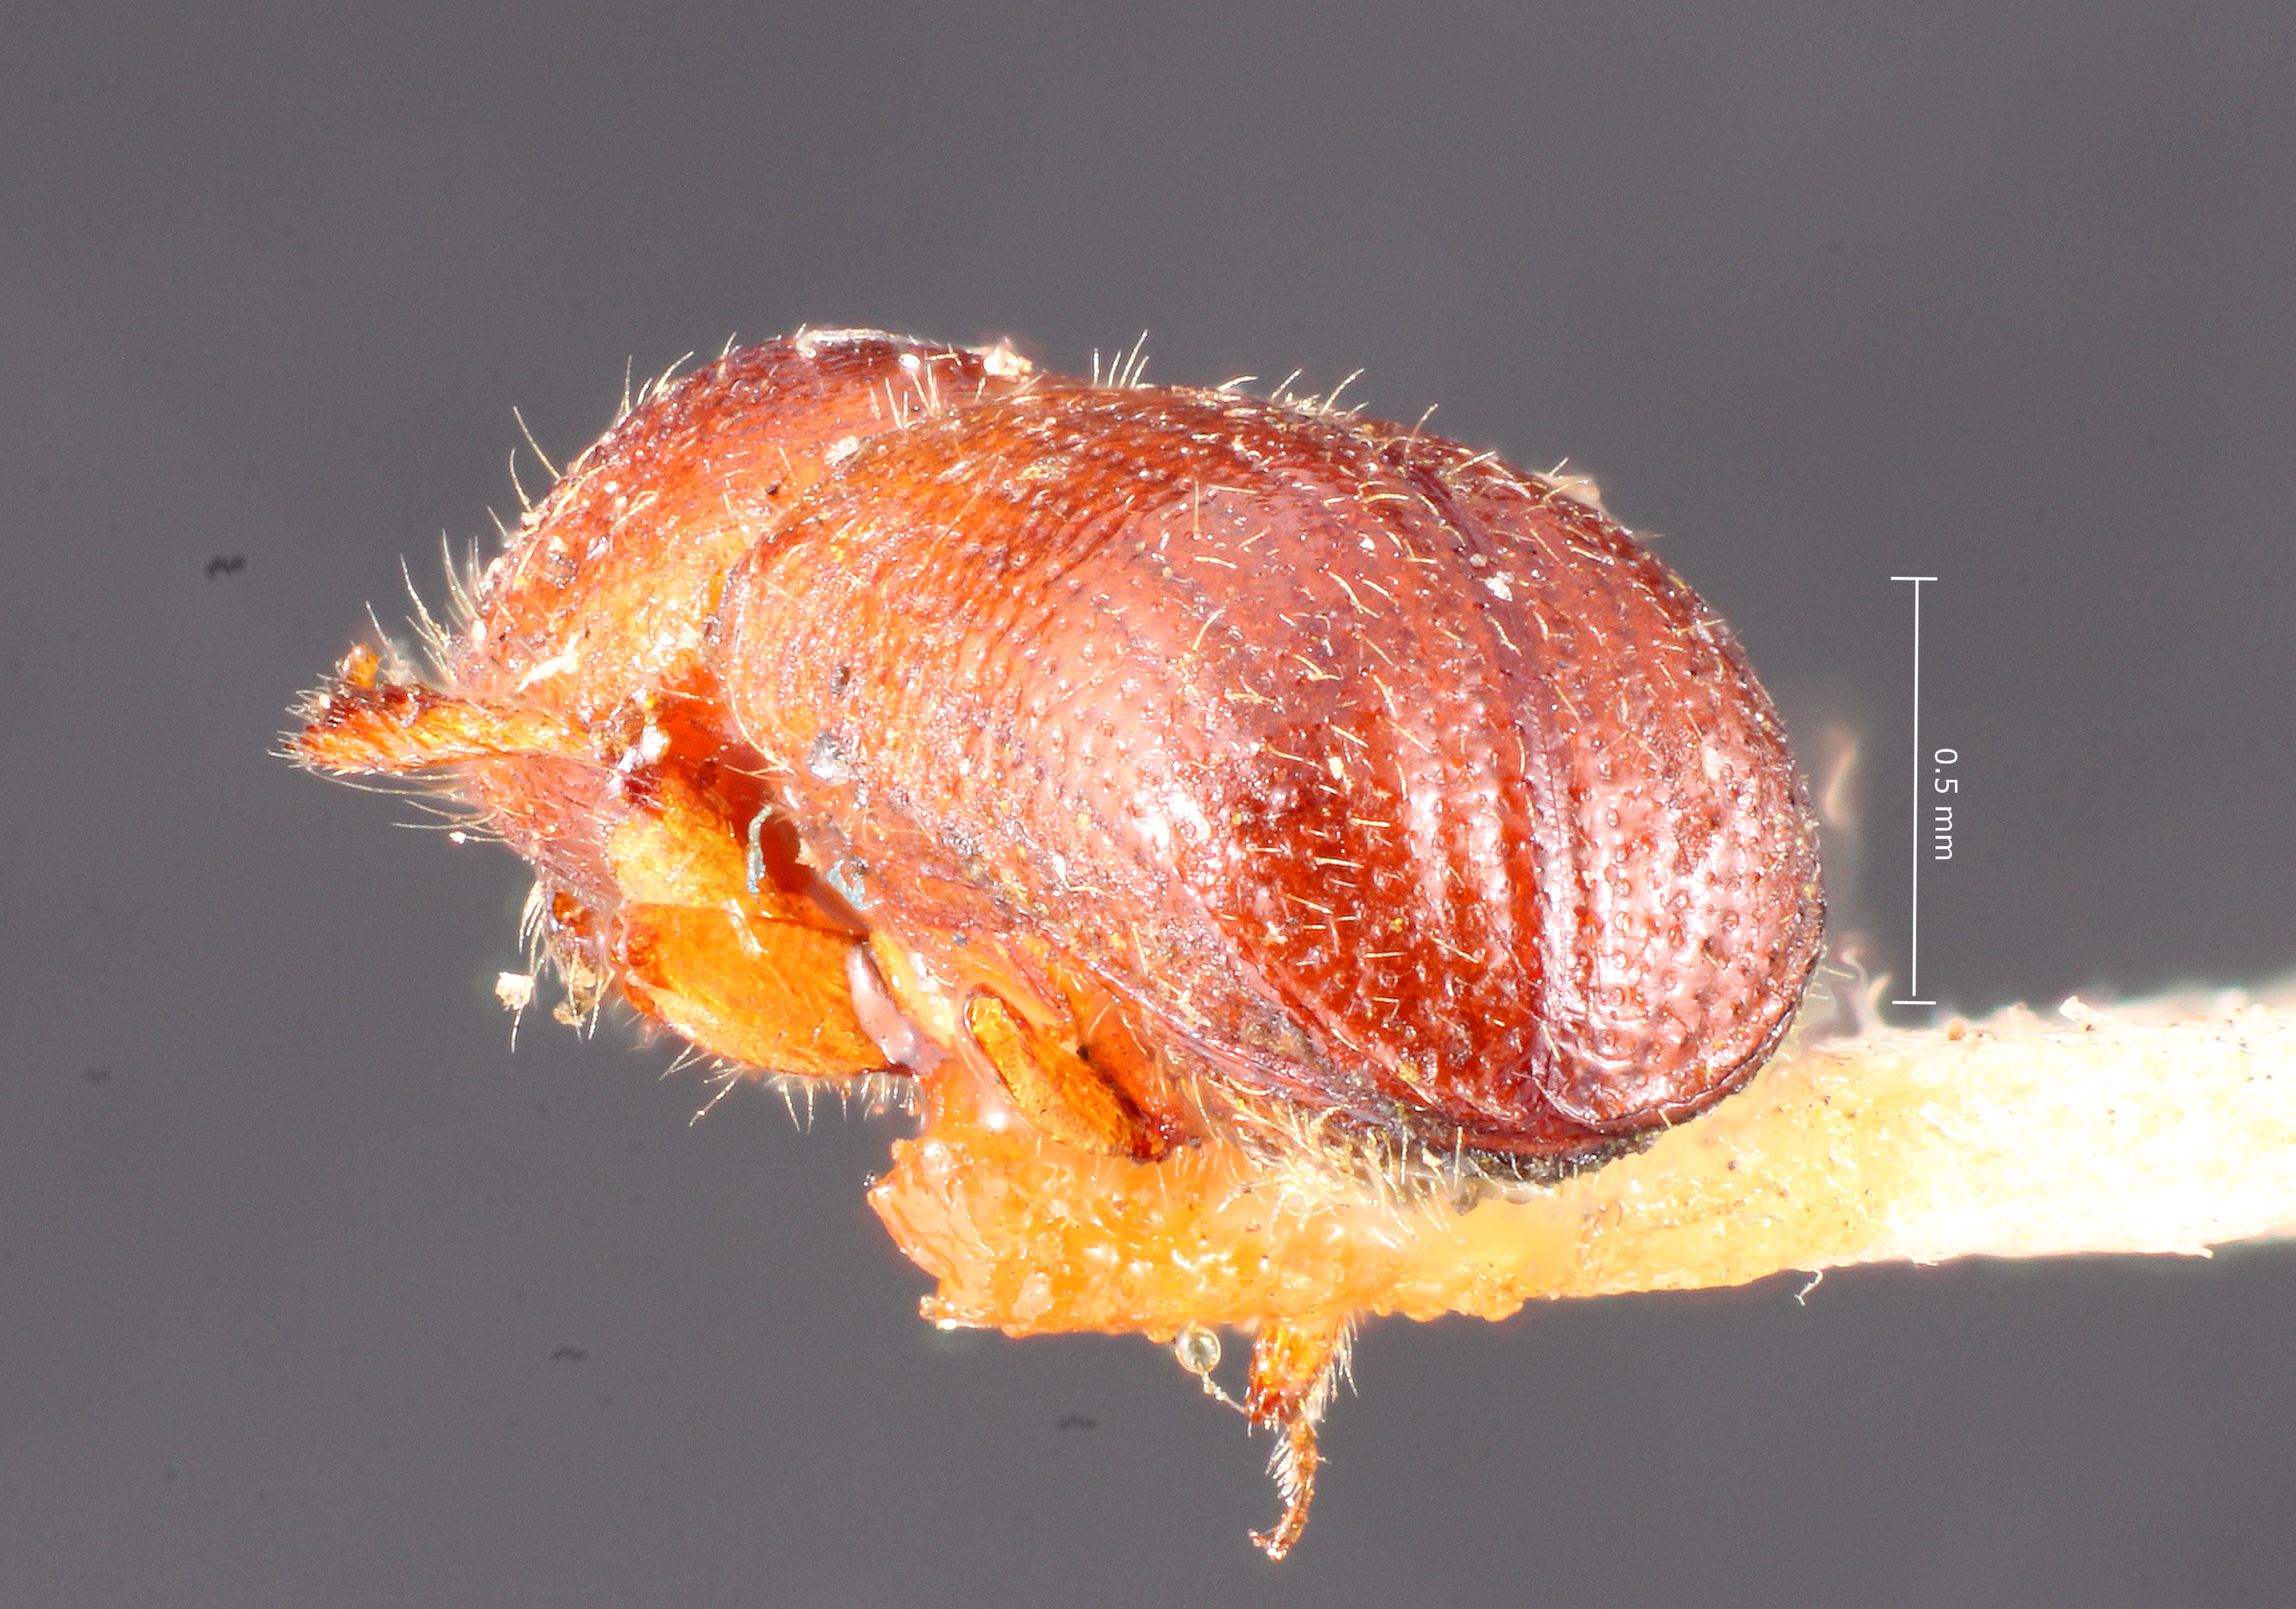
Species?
Ambrosiodmus linderae
